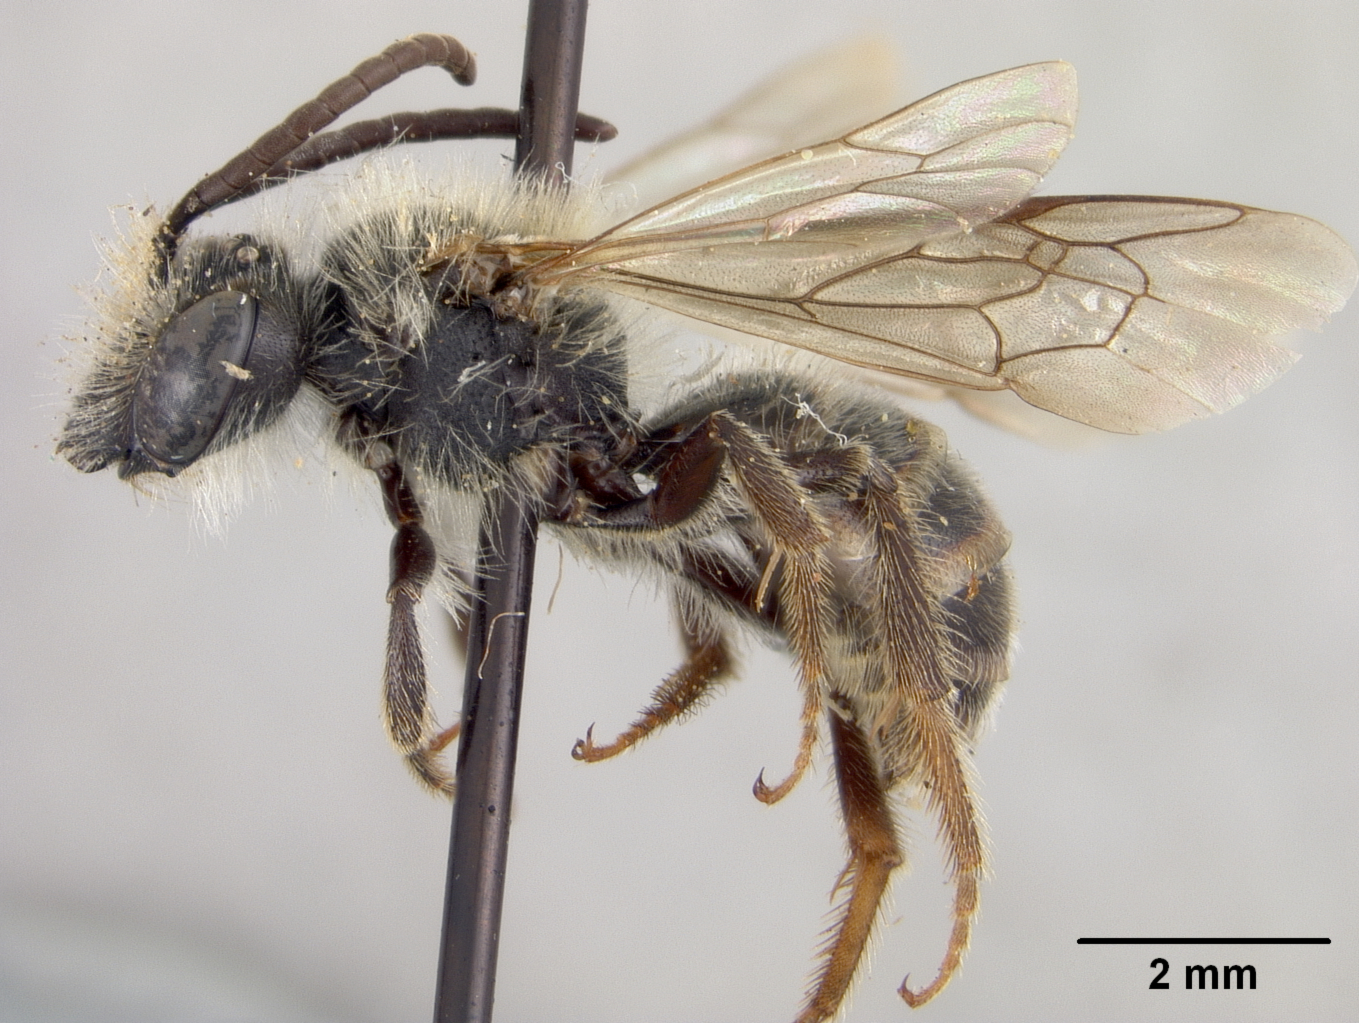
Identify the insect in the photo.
Andrena hondurasica
